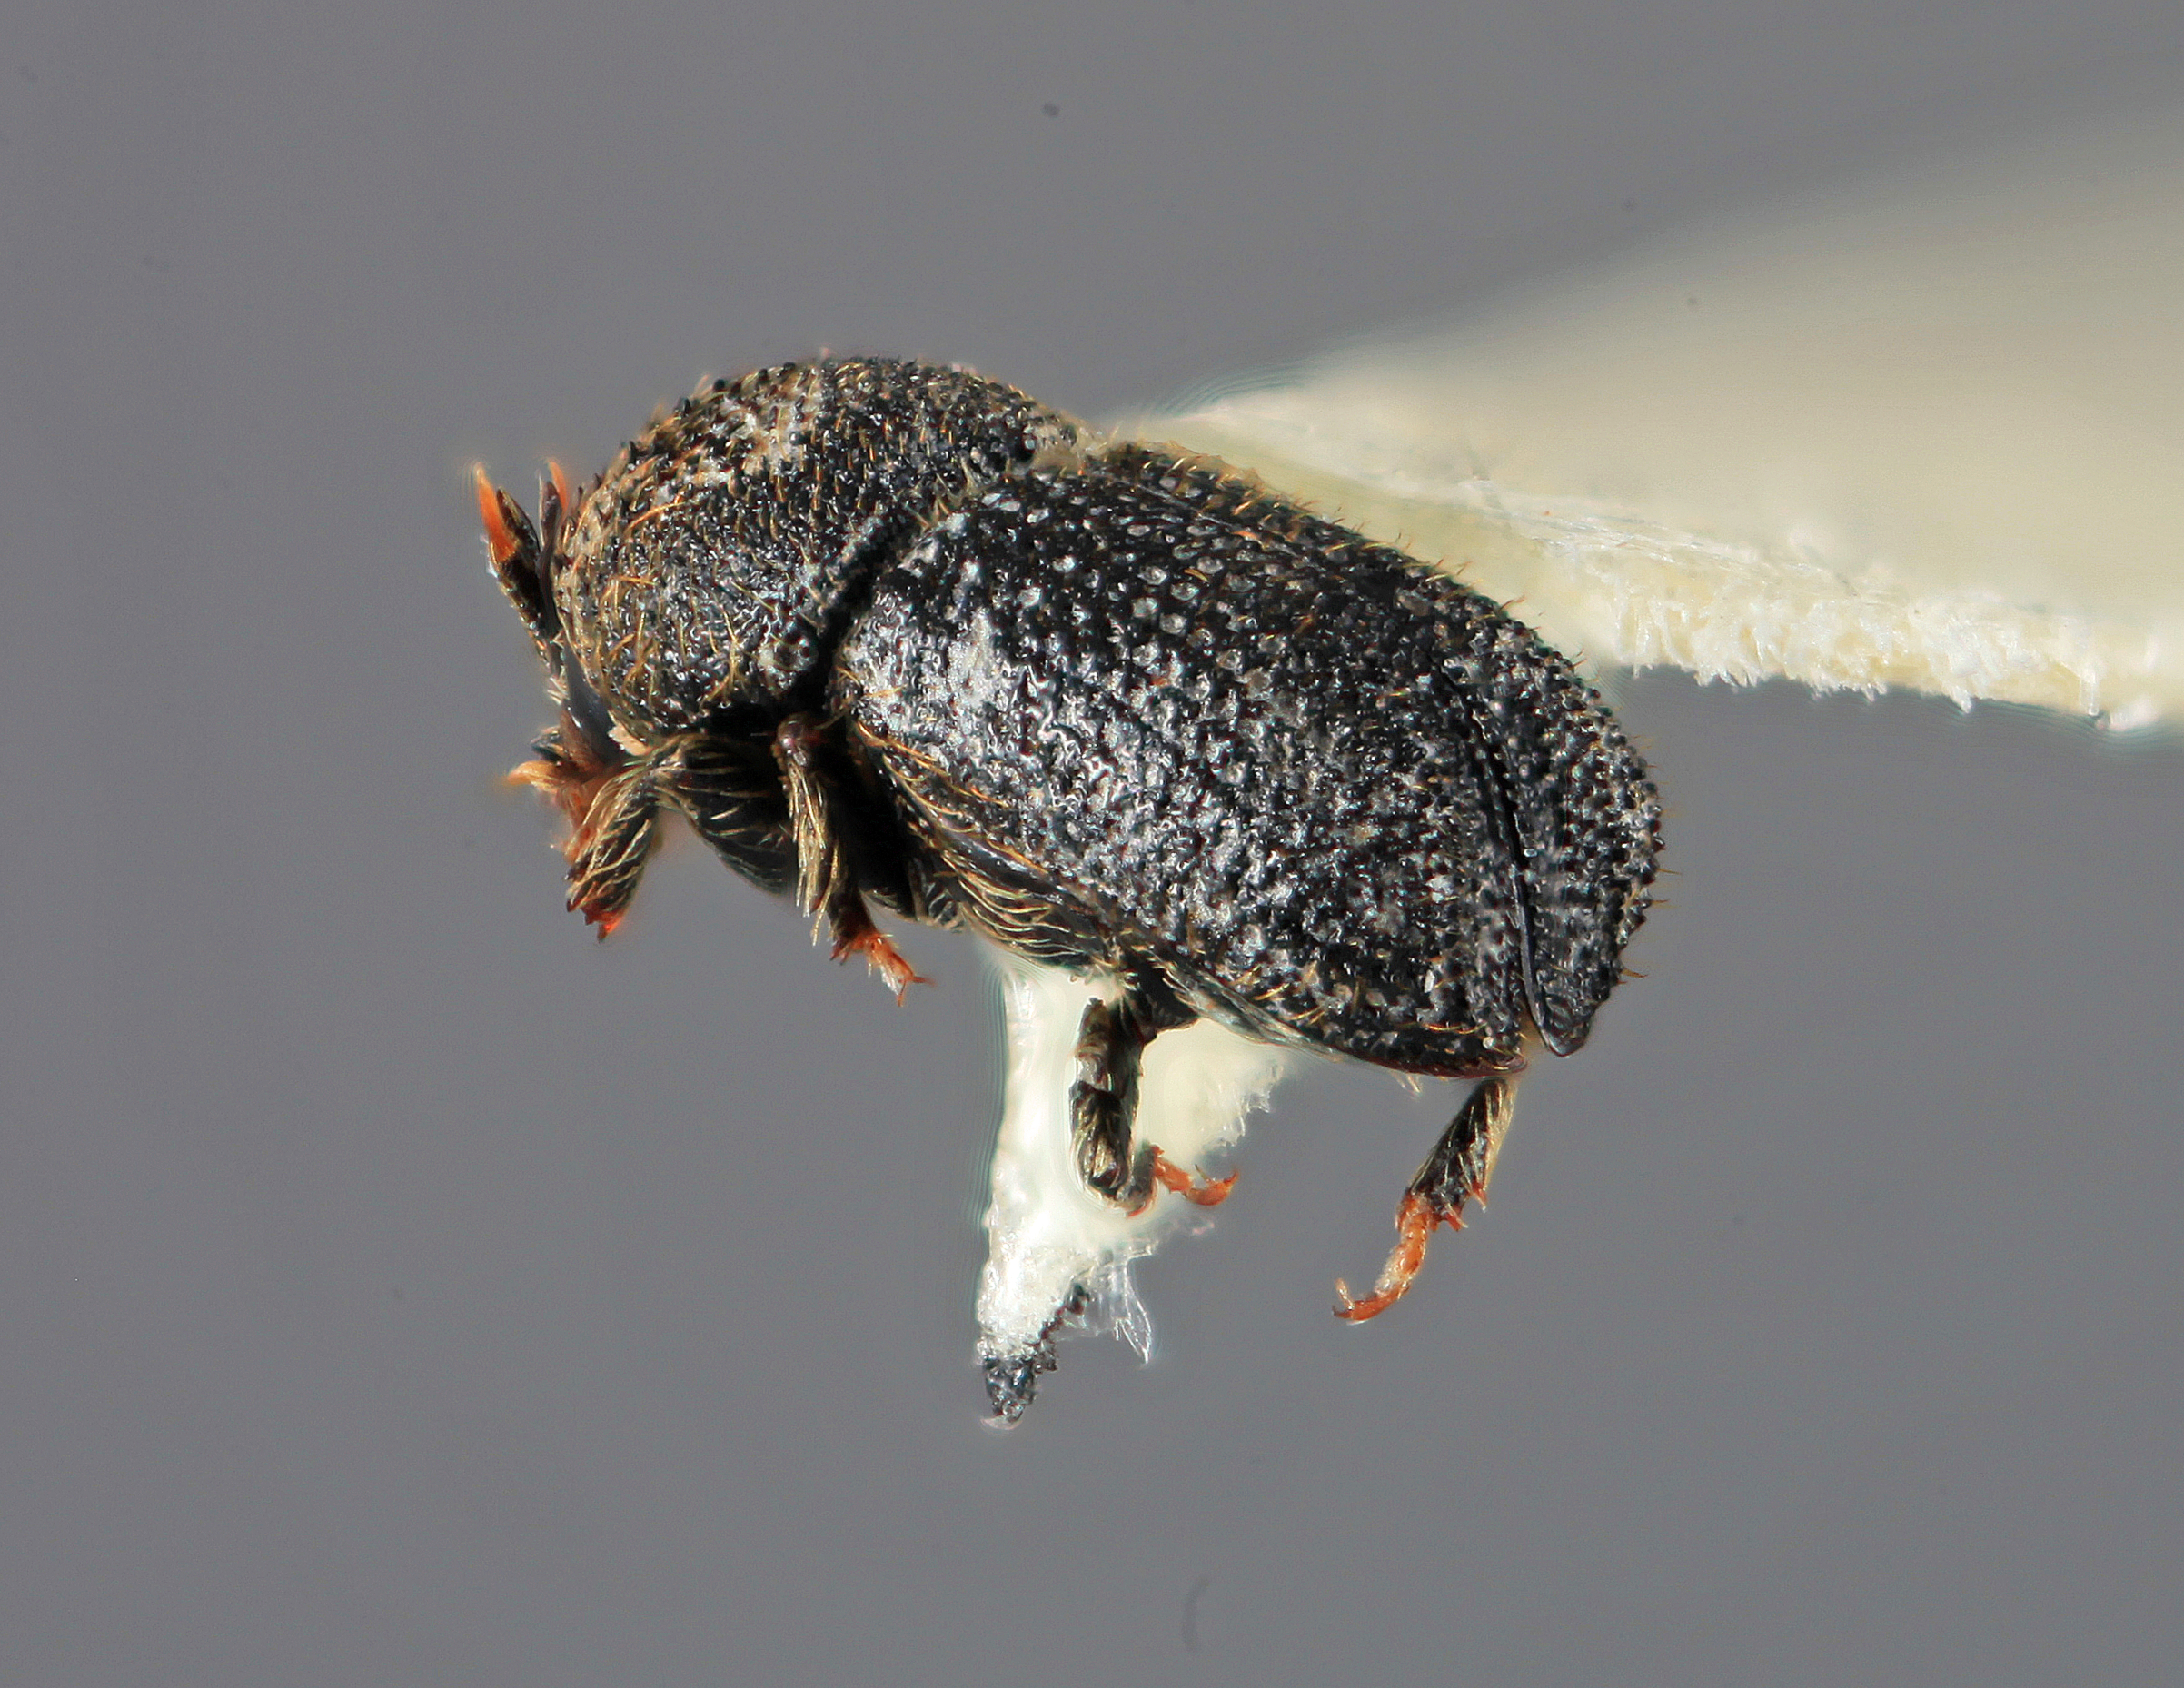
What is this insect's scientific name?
Cactopinus granulatus
